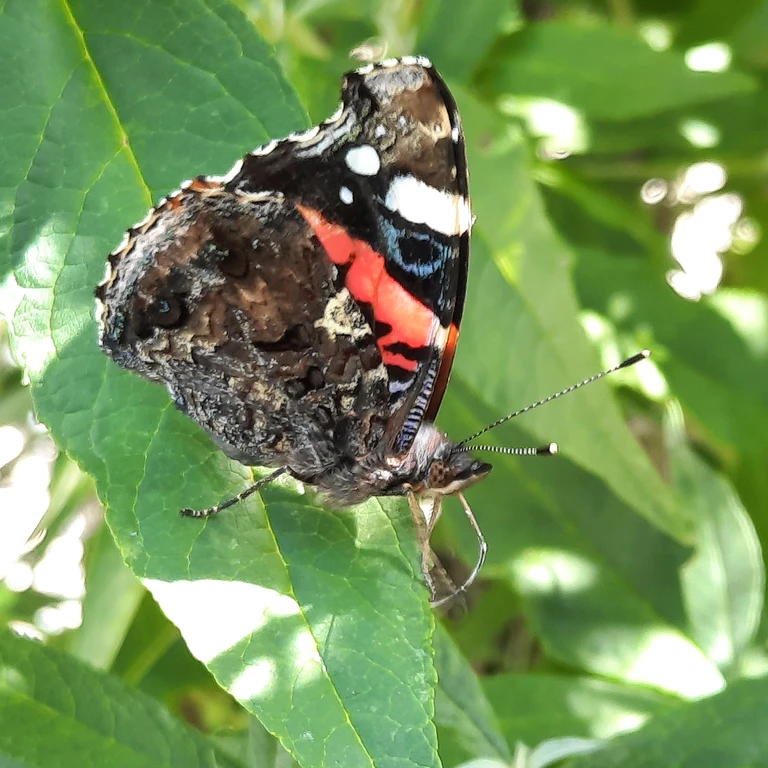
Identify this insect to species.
Vanessa atalanta
